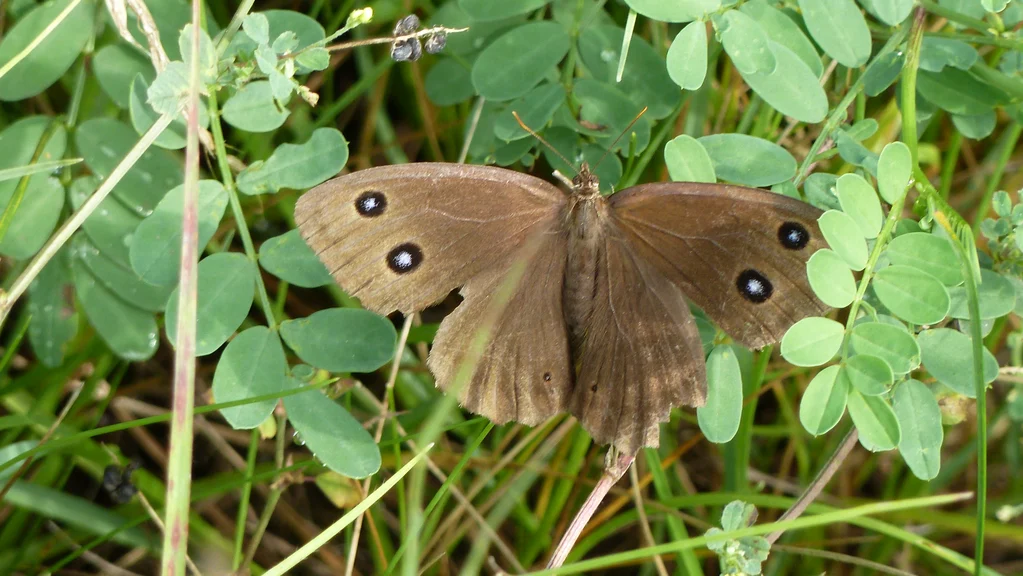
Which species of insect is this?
Minois dryas
